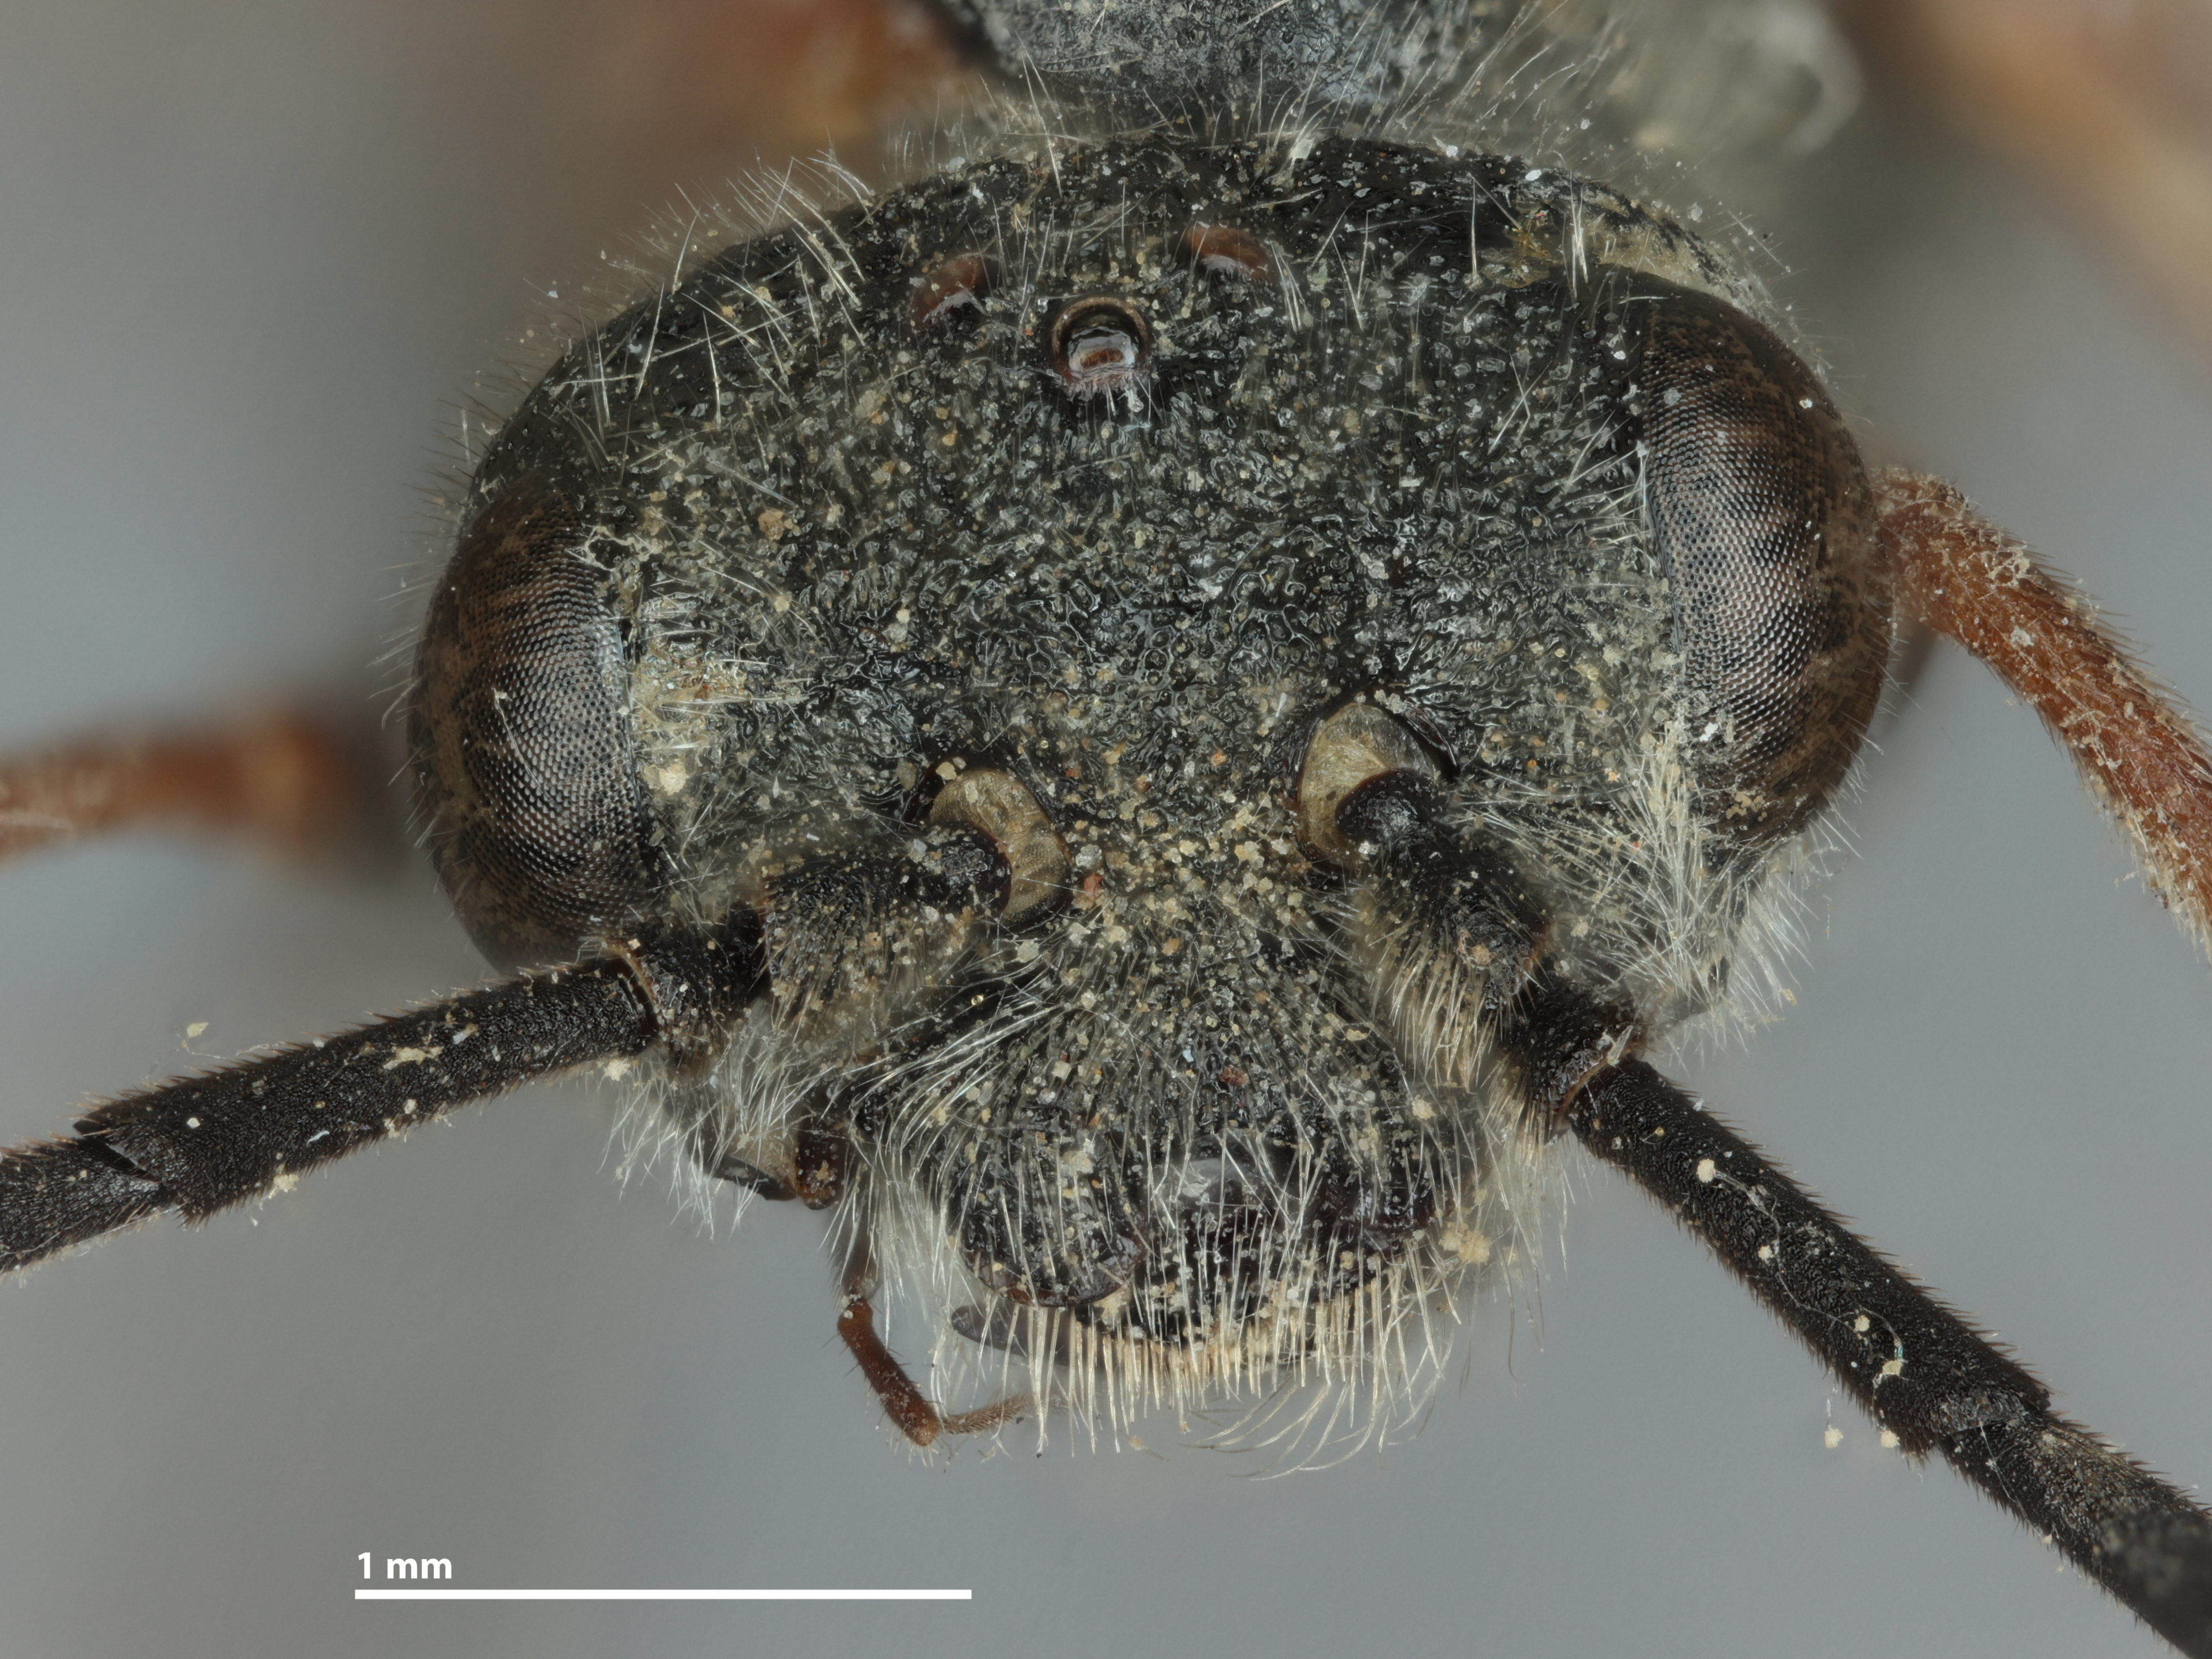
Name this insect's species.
Dolerus picinus
